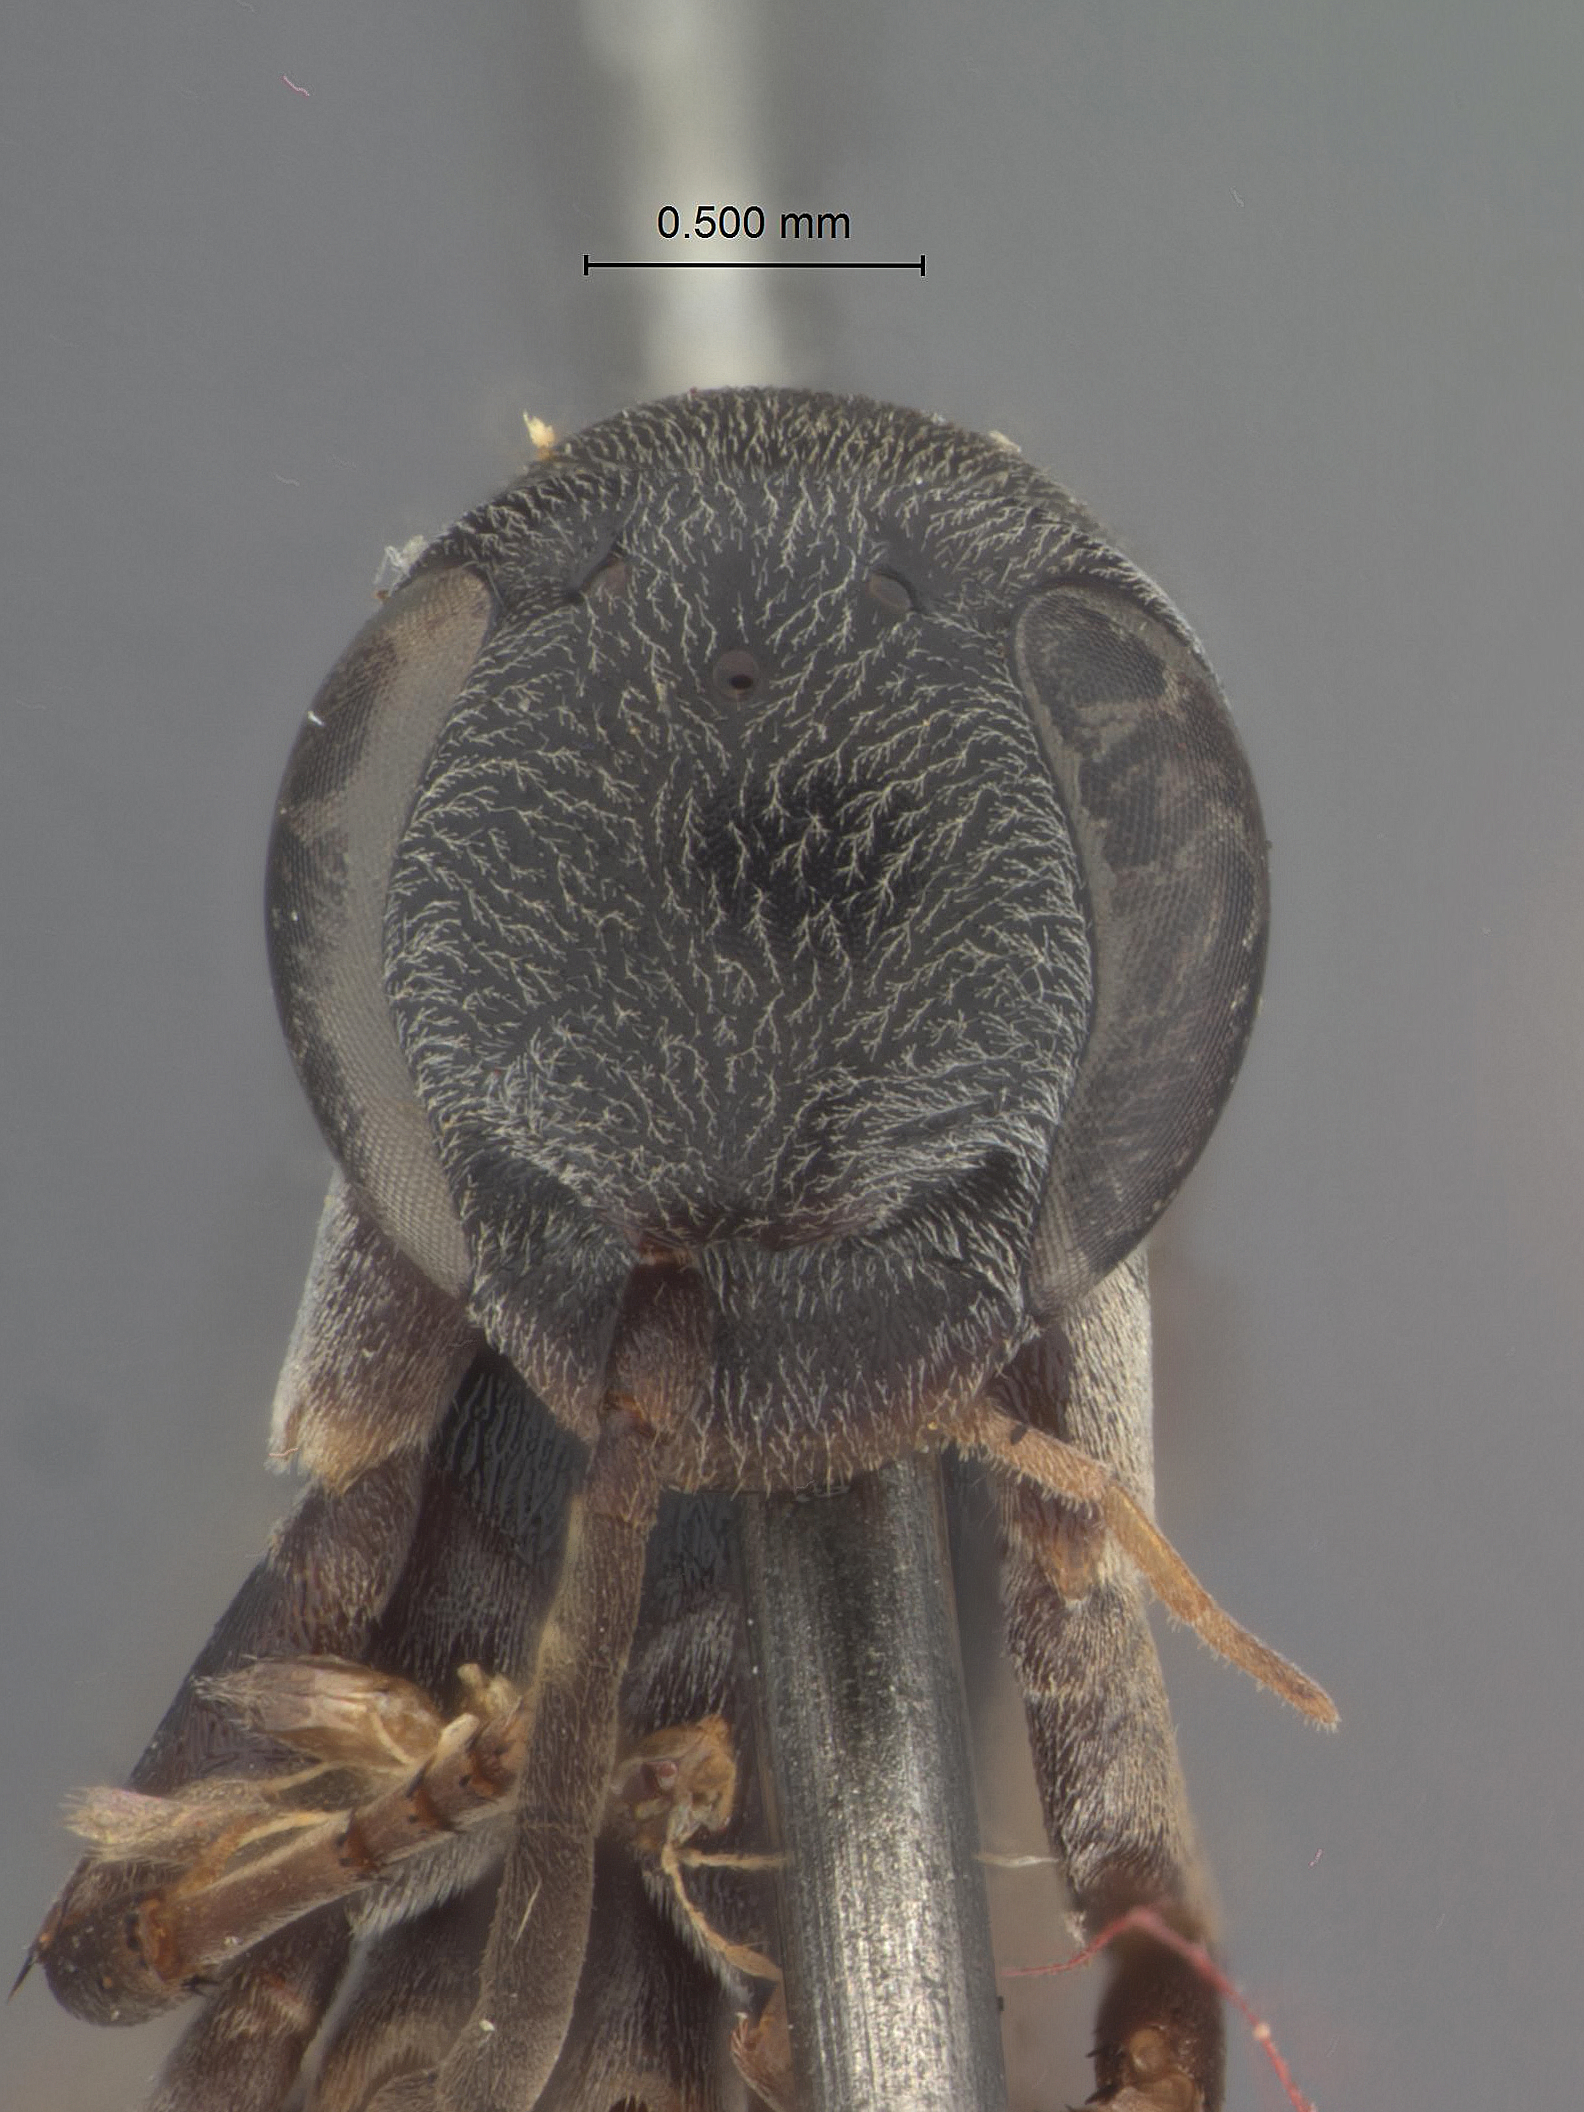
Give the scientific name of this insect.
Homonotus nebulosus
